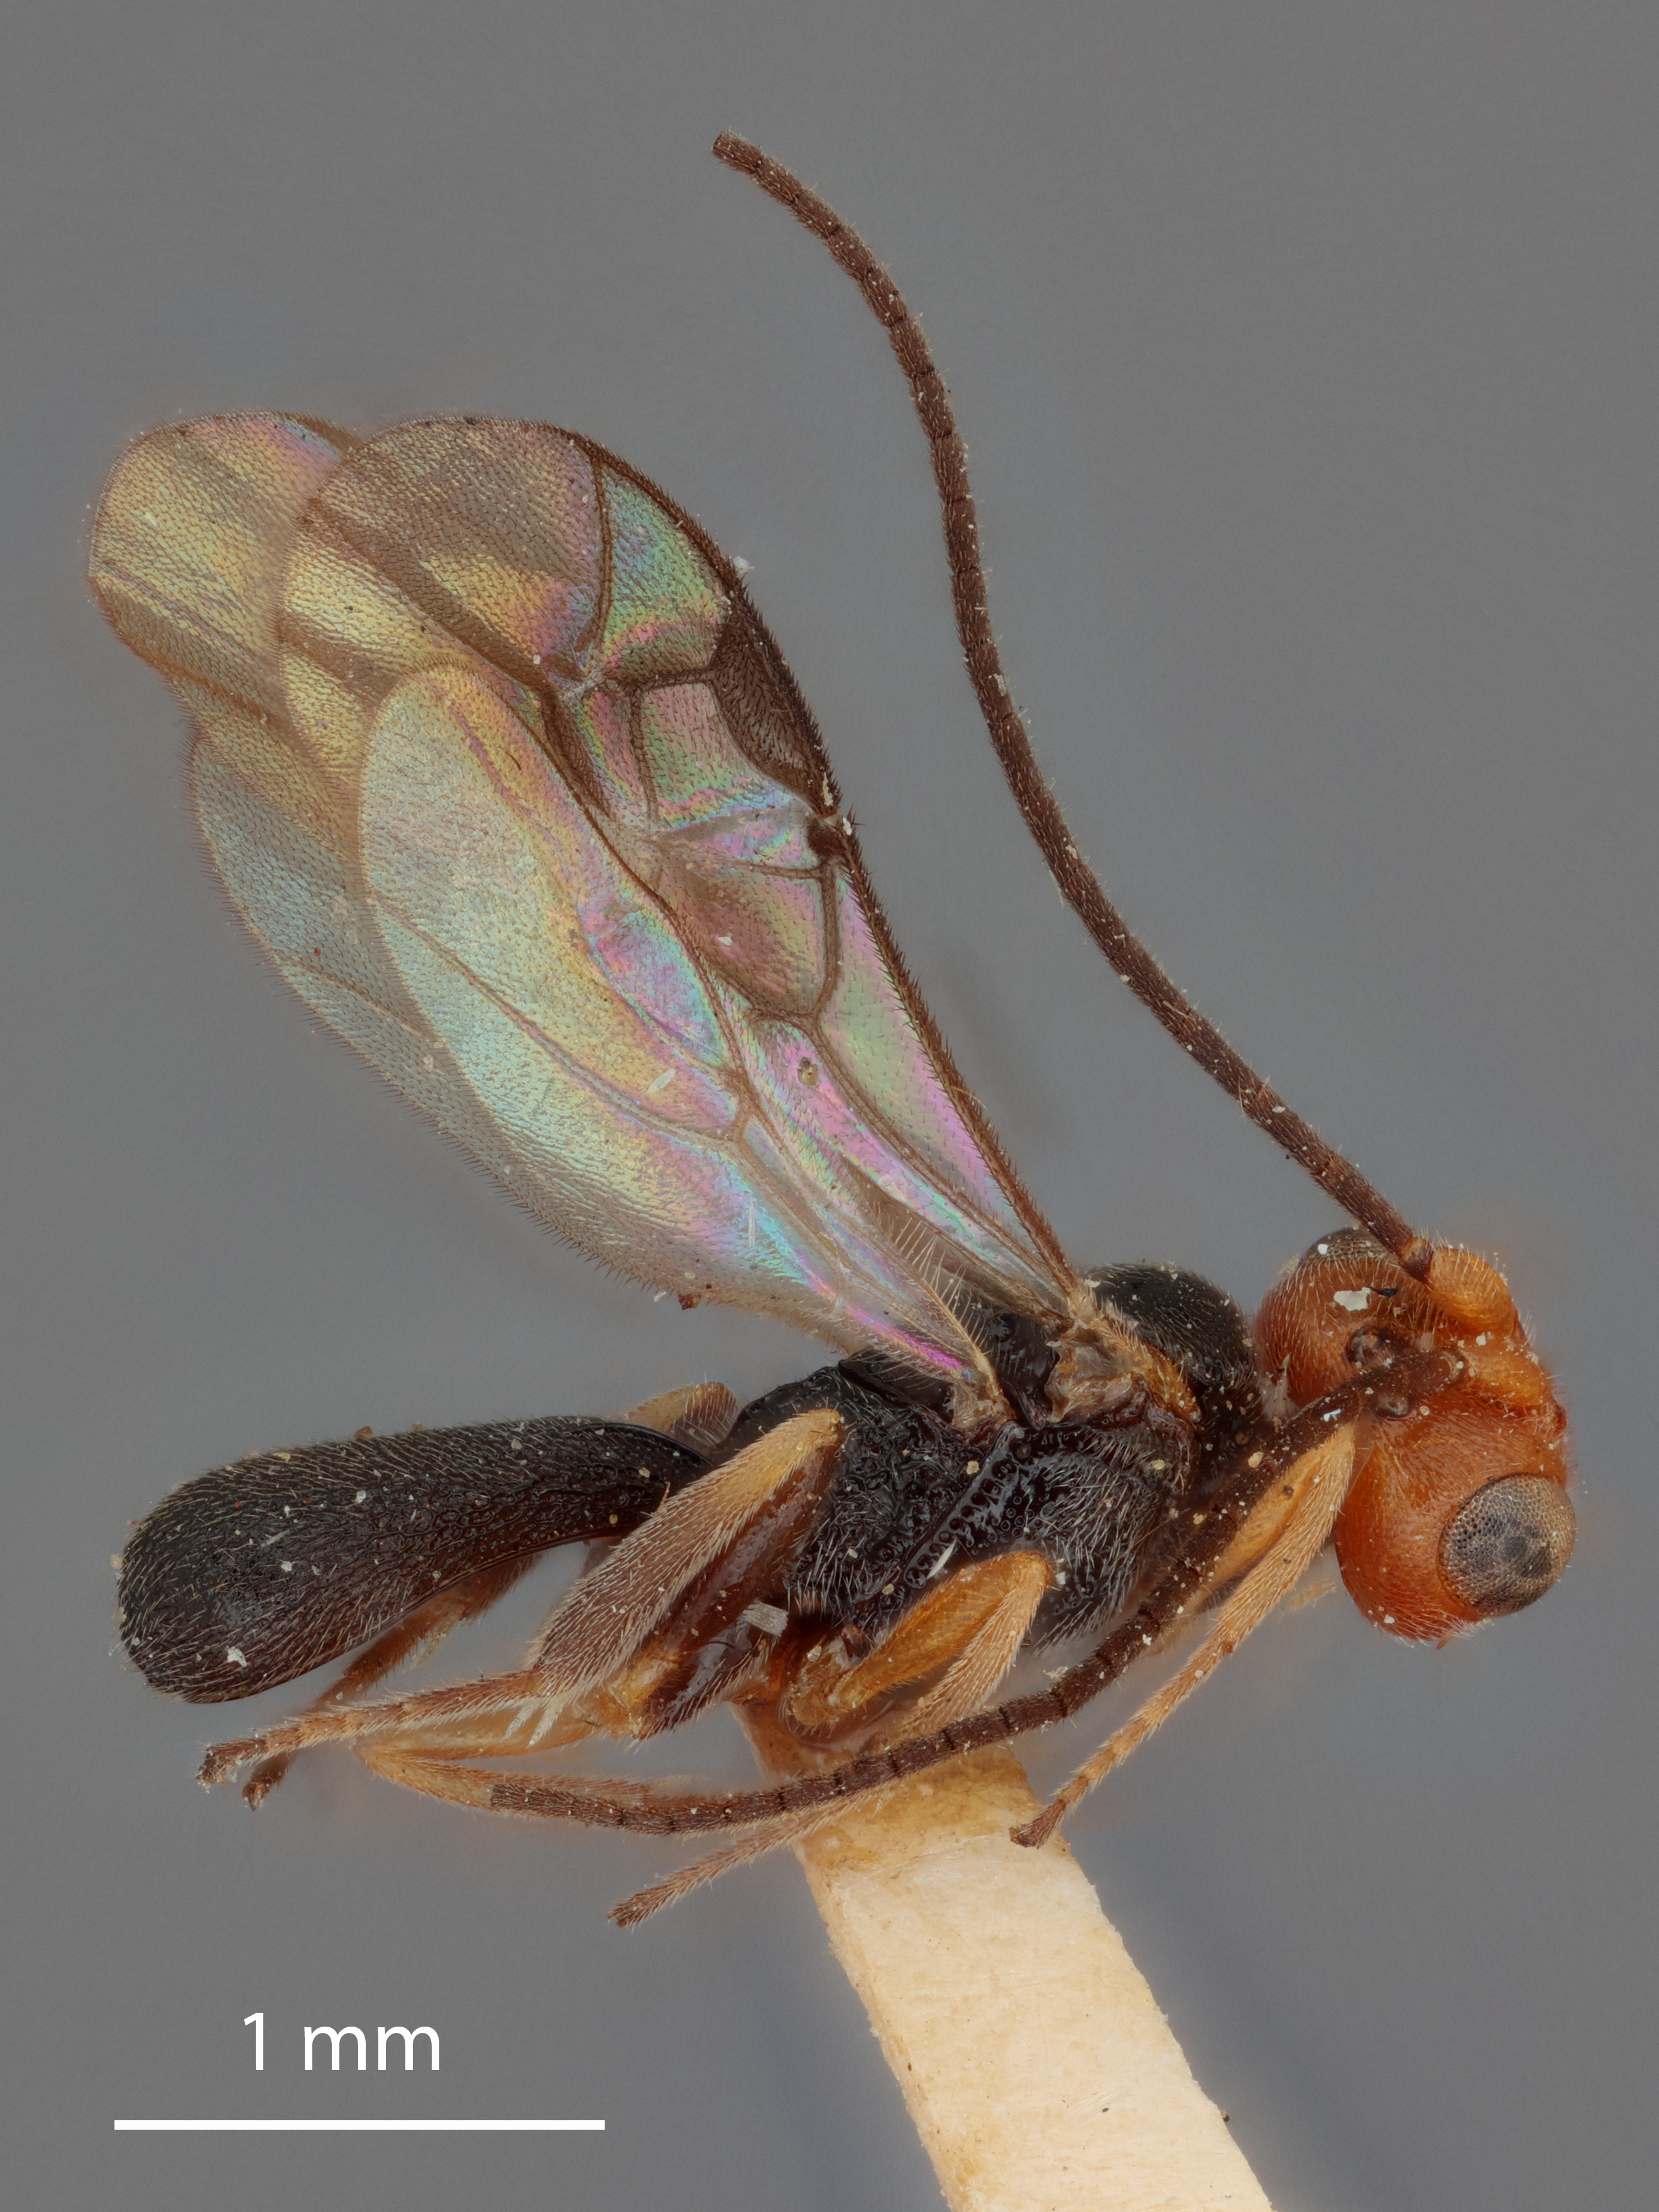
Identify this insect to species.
Ascogaster vividus
